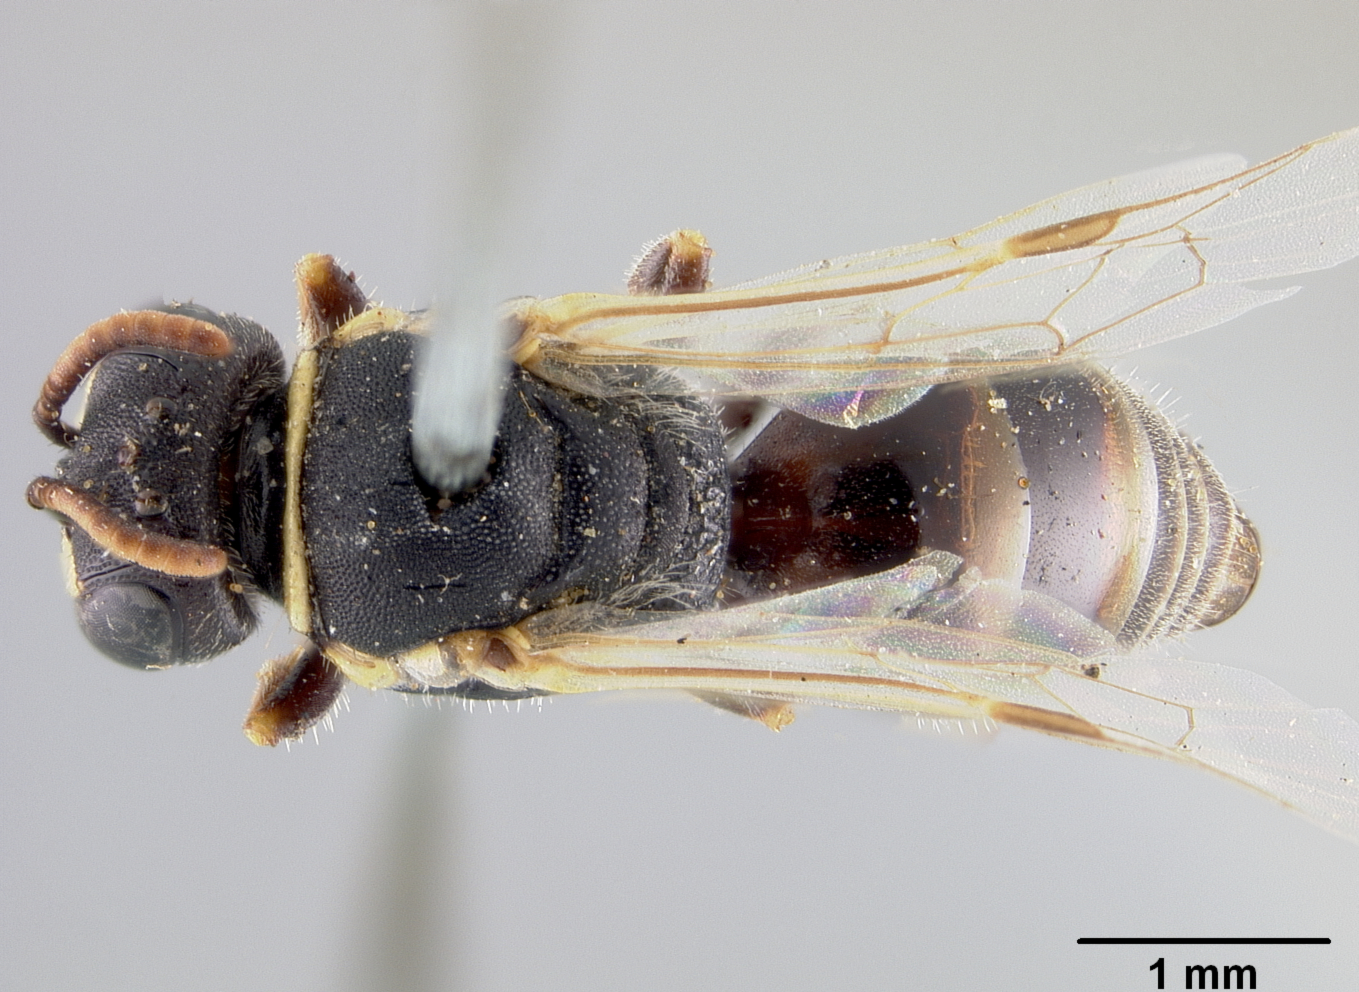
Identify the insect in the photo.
Prosopis asinina
